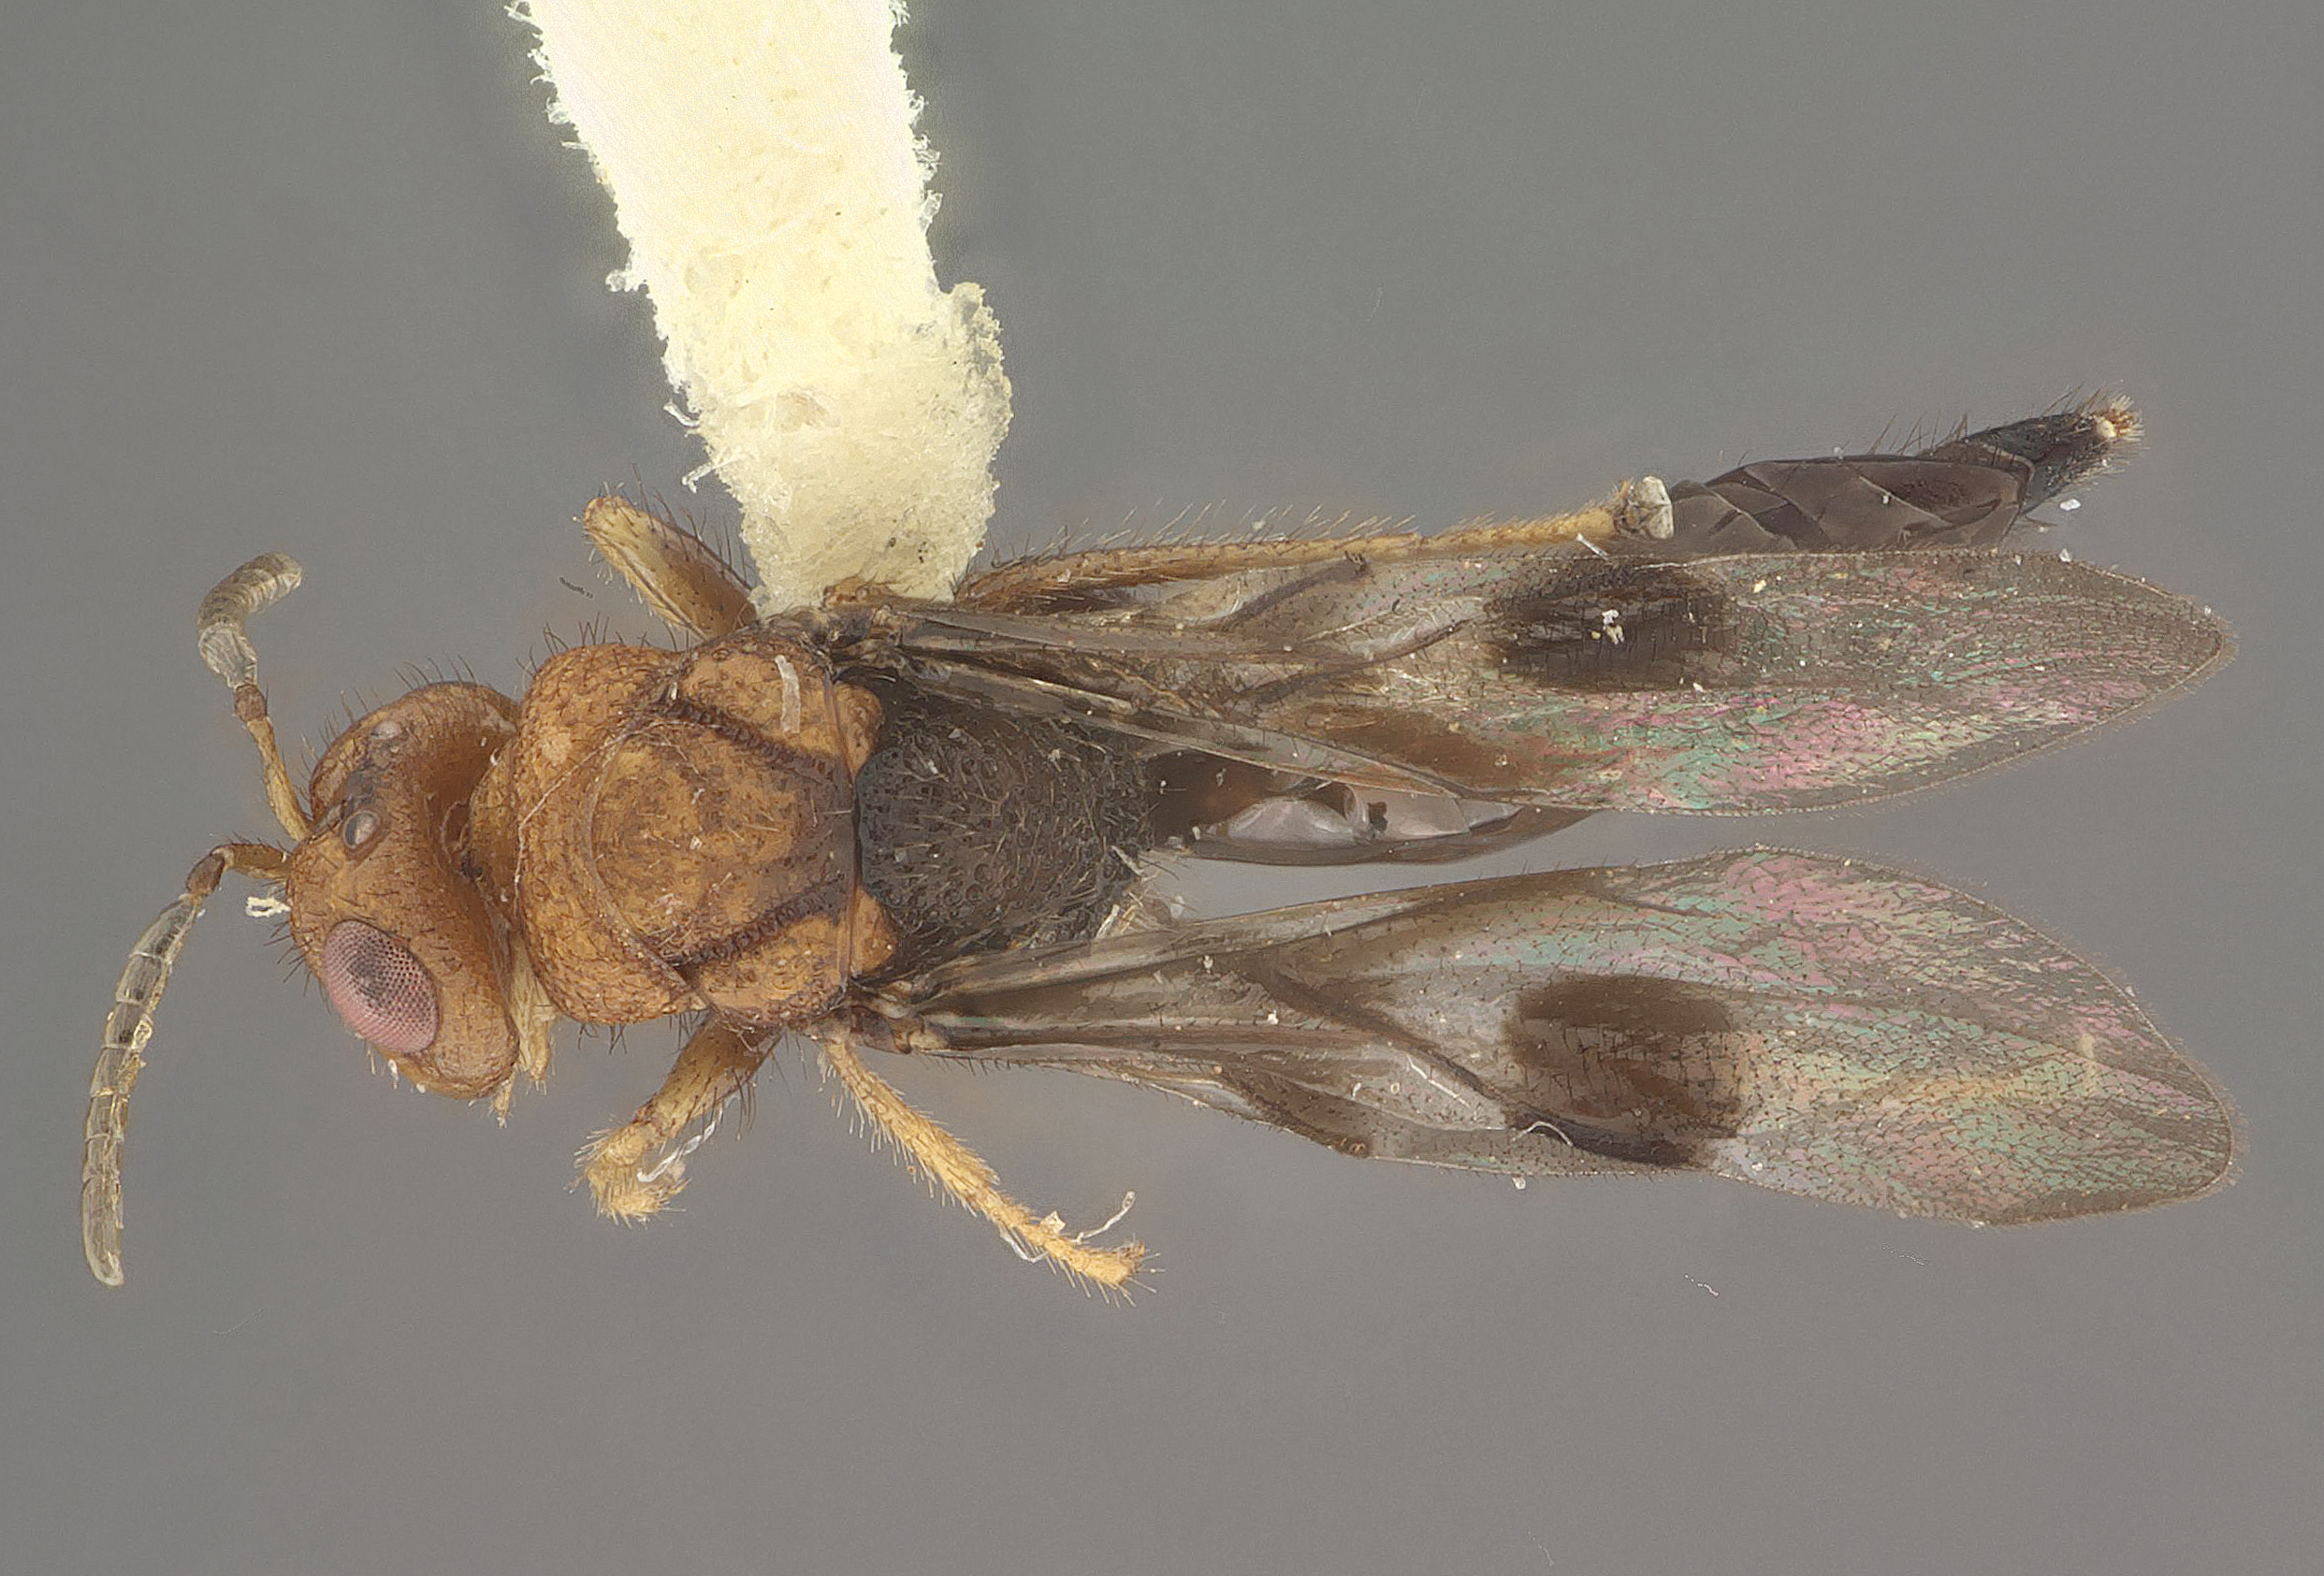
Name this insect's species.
Foutsia philodendri
